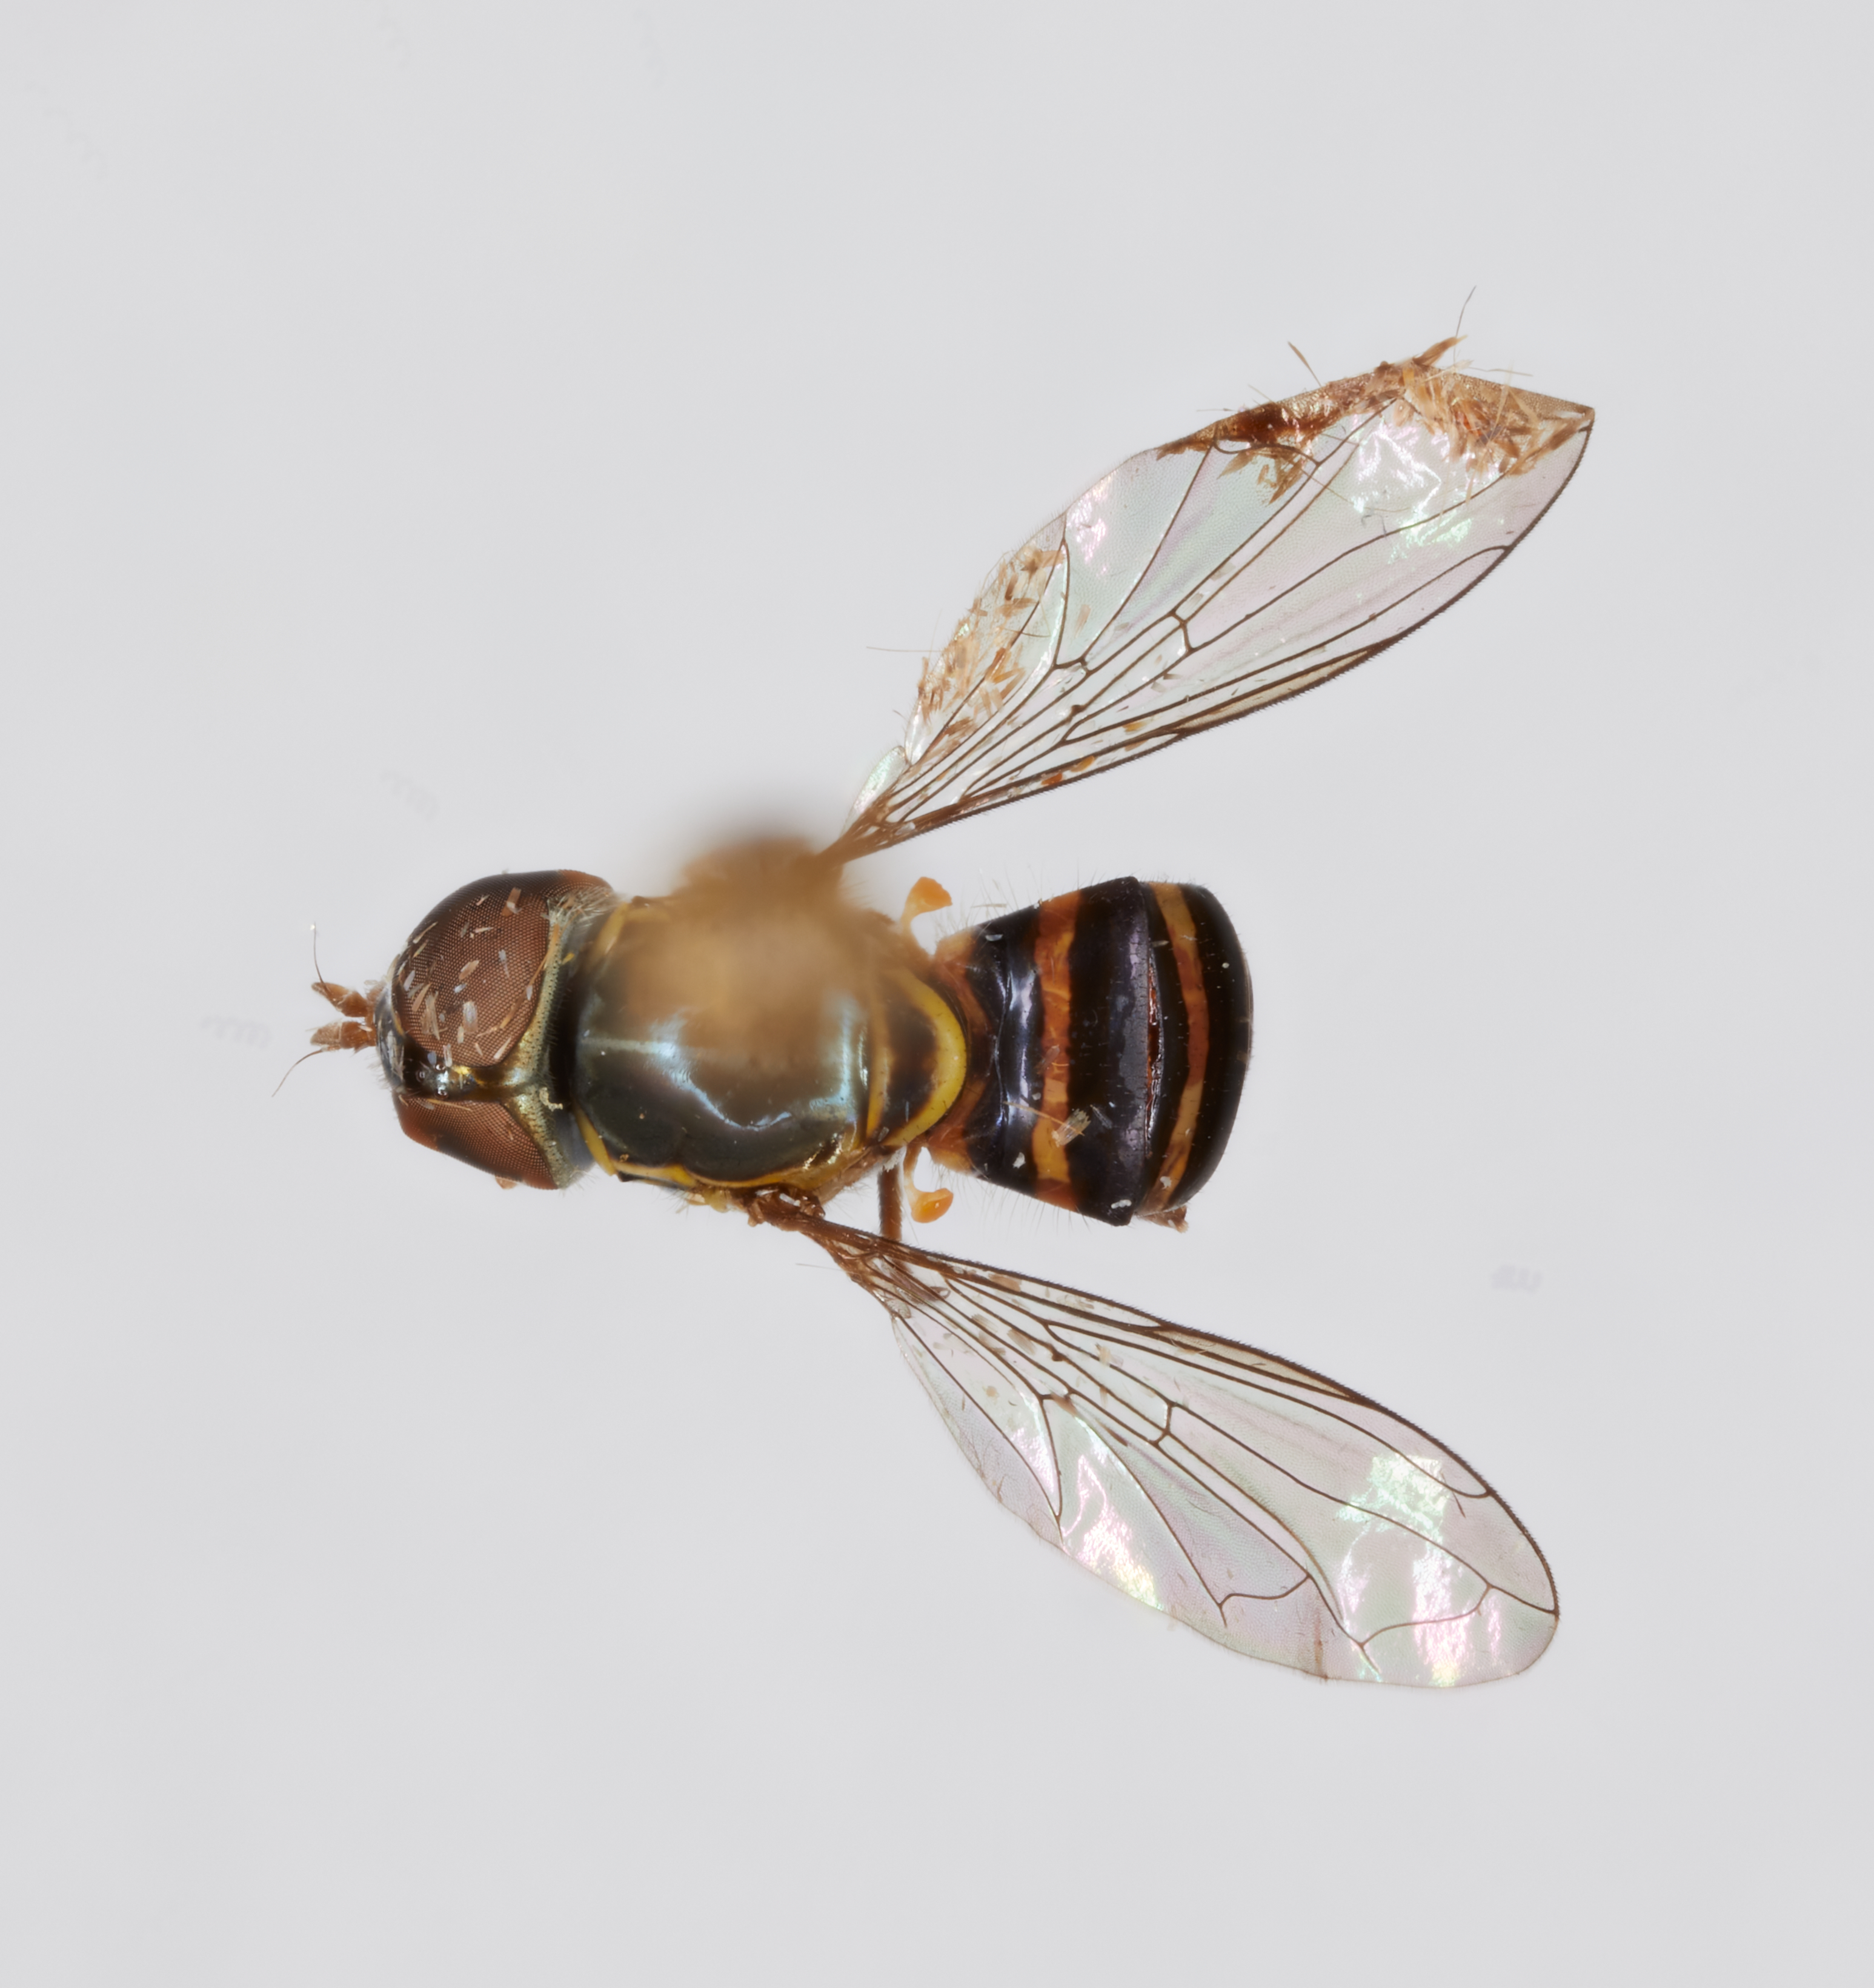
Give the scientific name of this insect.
Toxomerus elinorae
